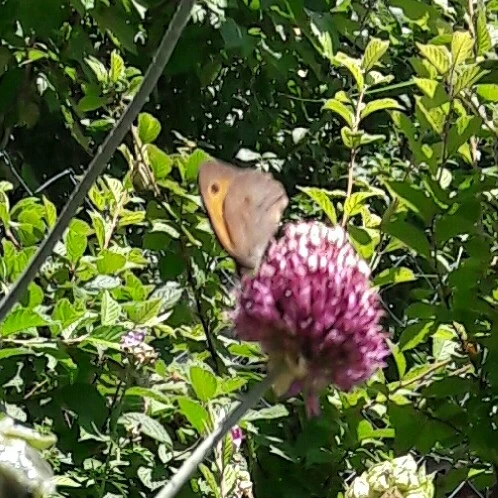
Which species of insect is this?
Maniola jurtina
